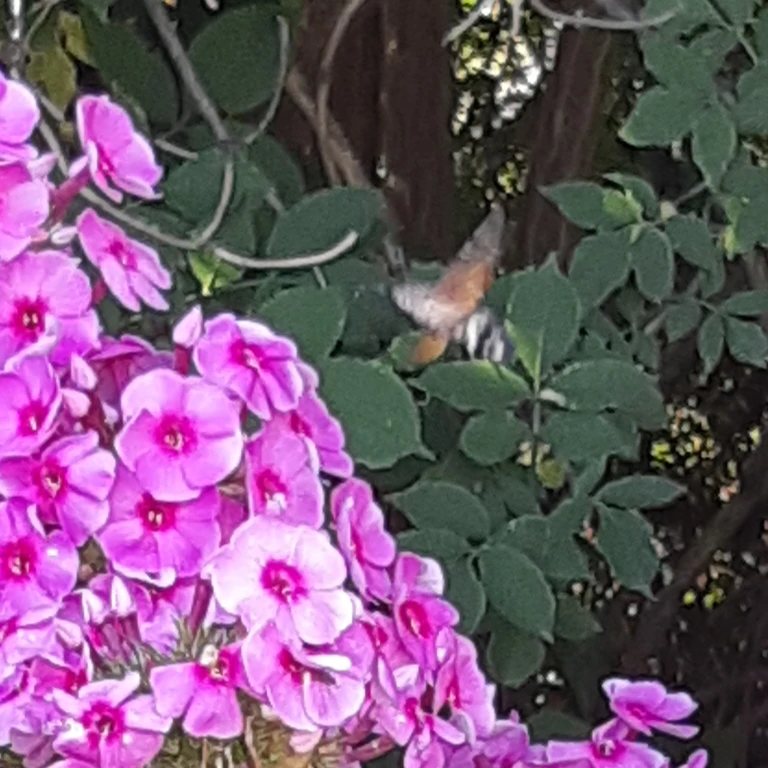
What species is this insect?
Macroglossum stellatarum
